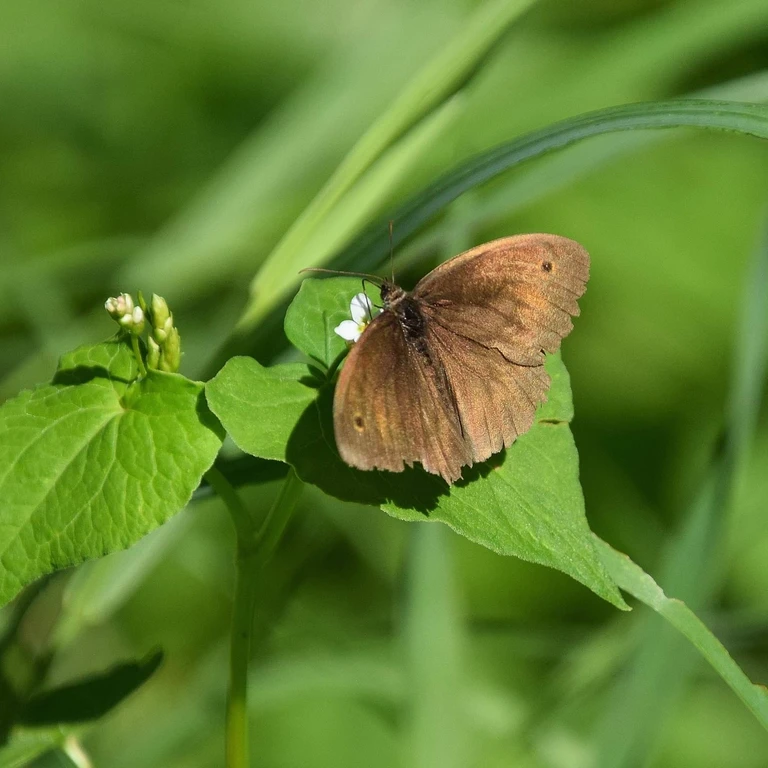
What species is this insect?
Maniola jurtina
